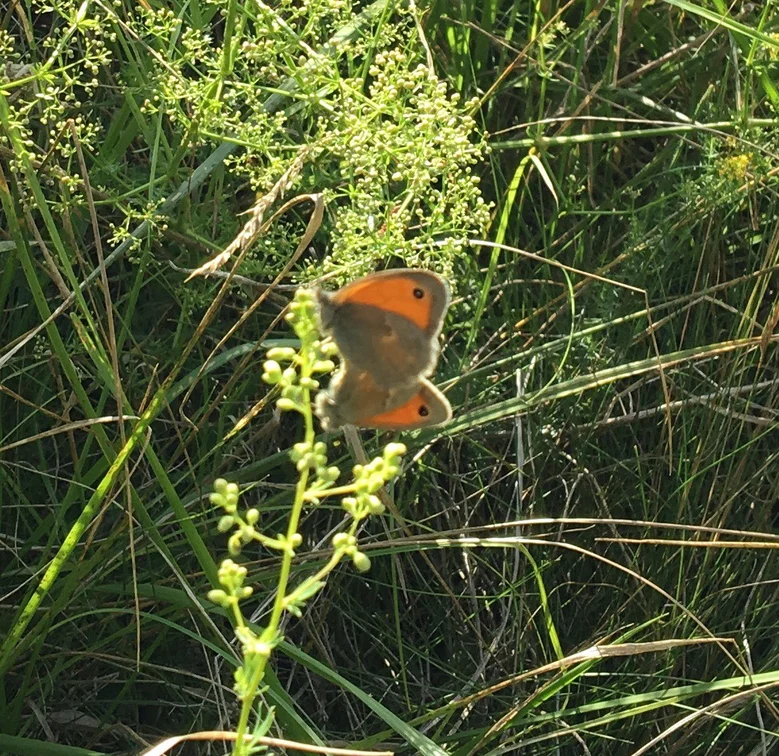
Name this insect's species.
Coenonympha pamphilus
